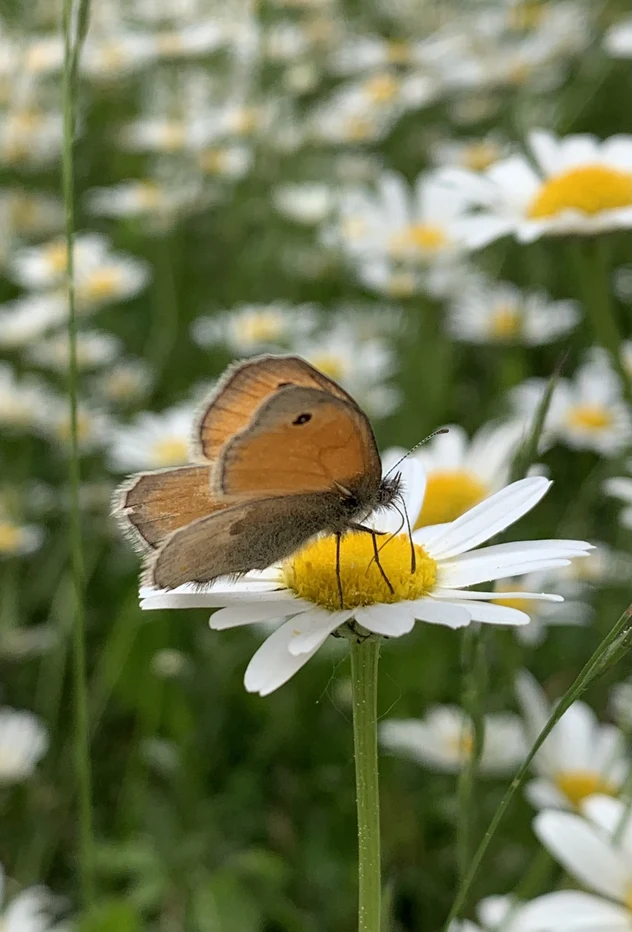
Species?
Coenonympha pamphilus
